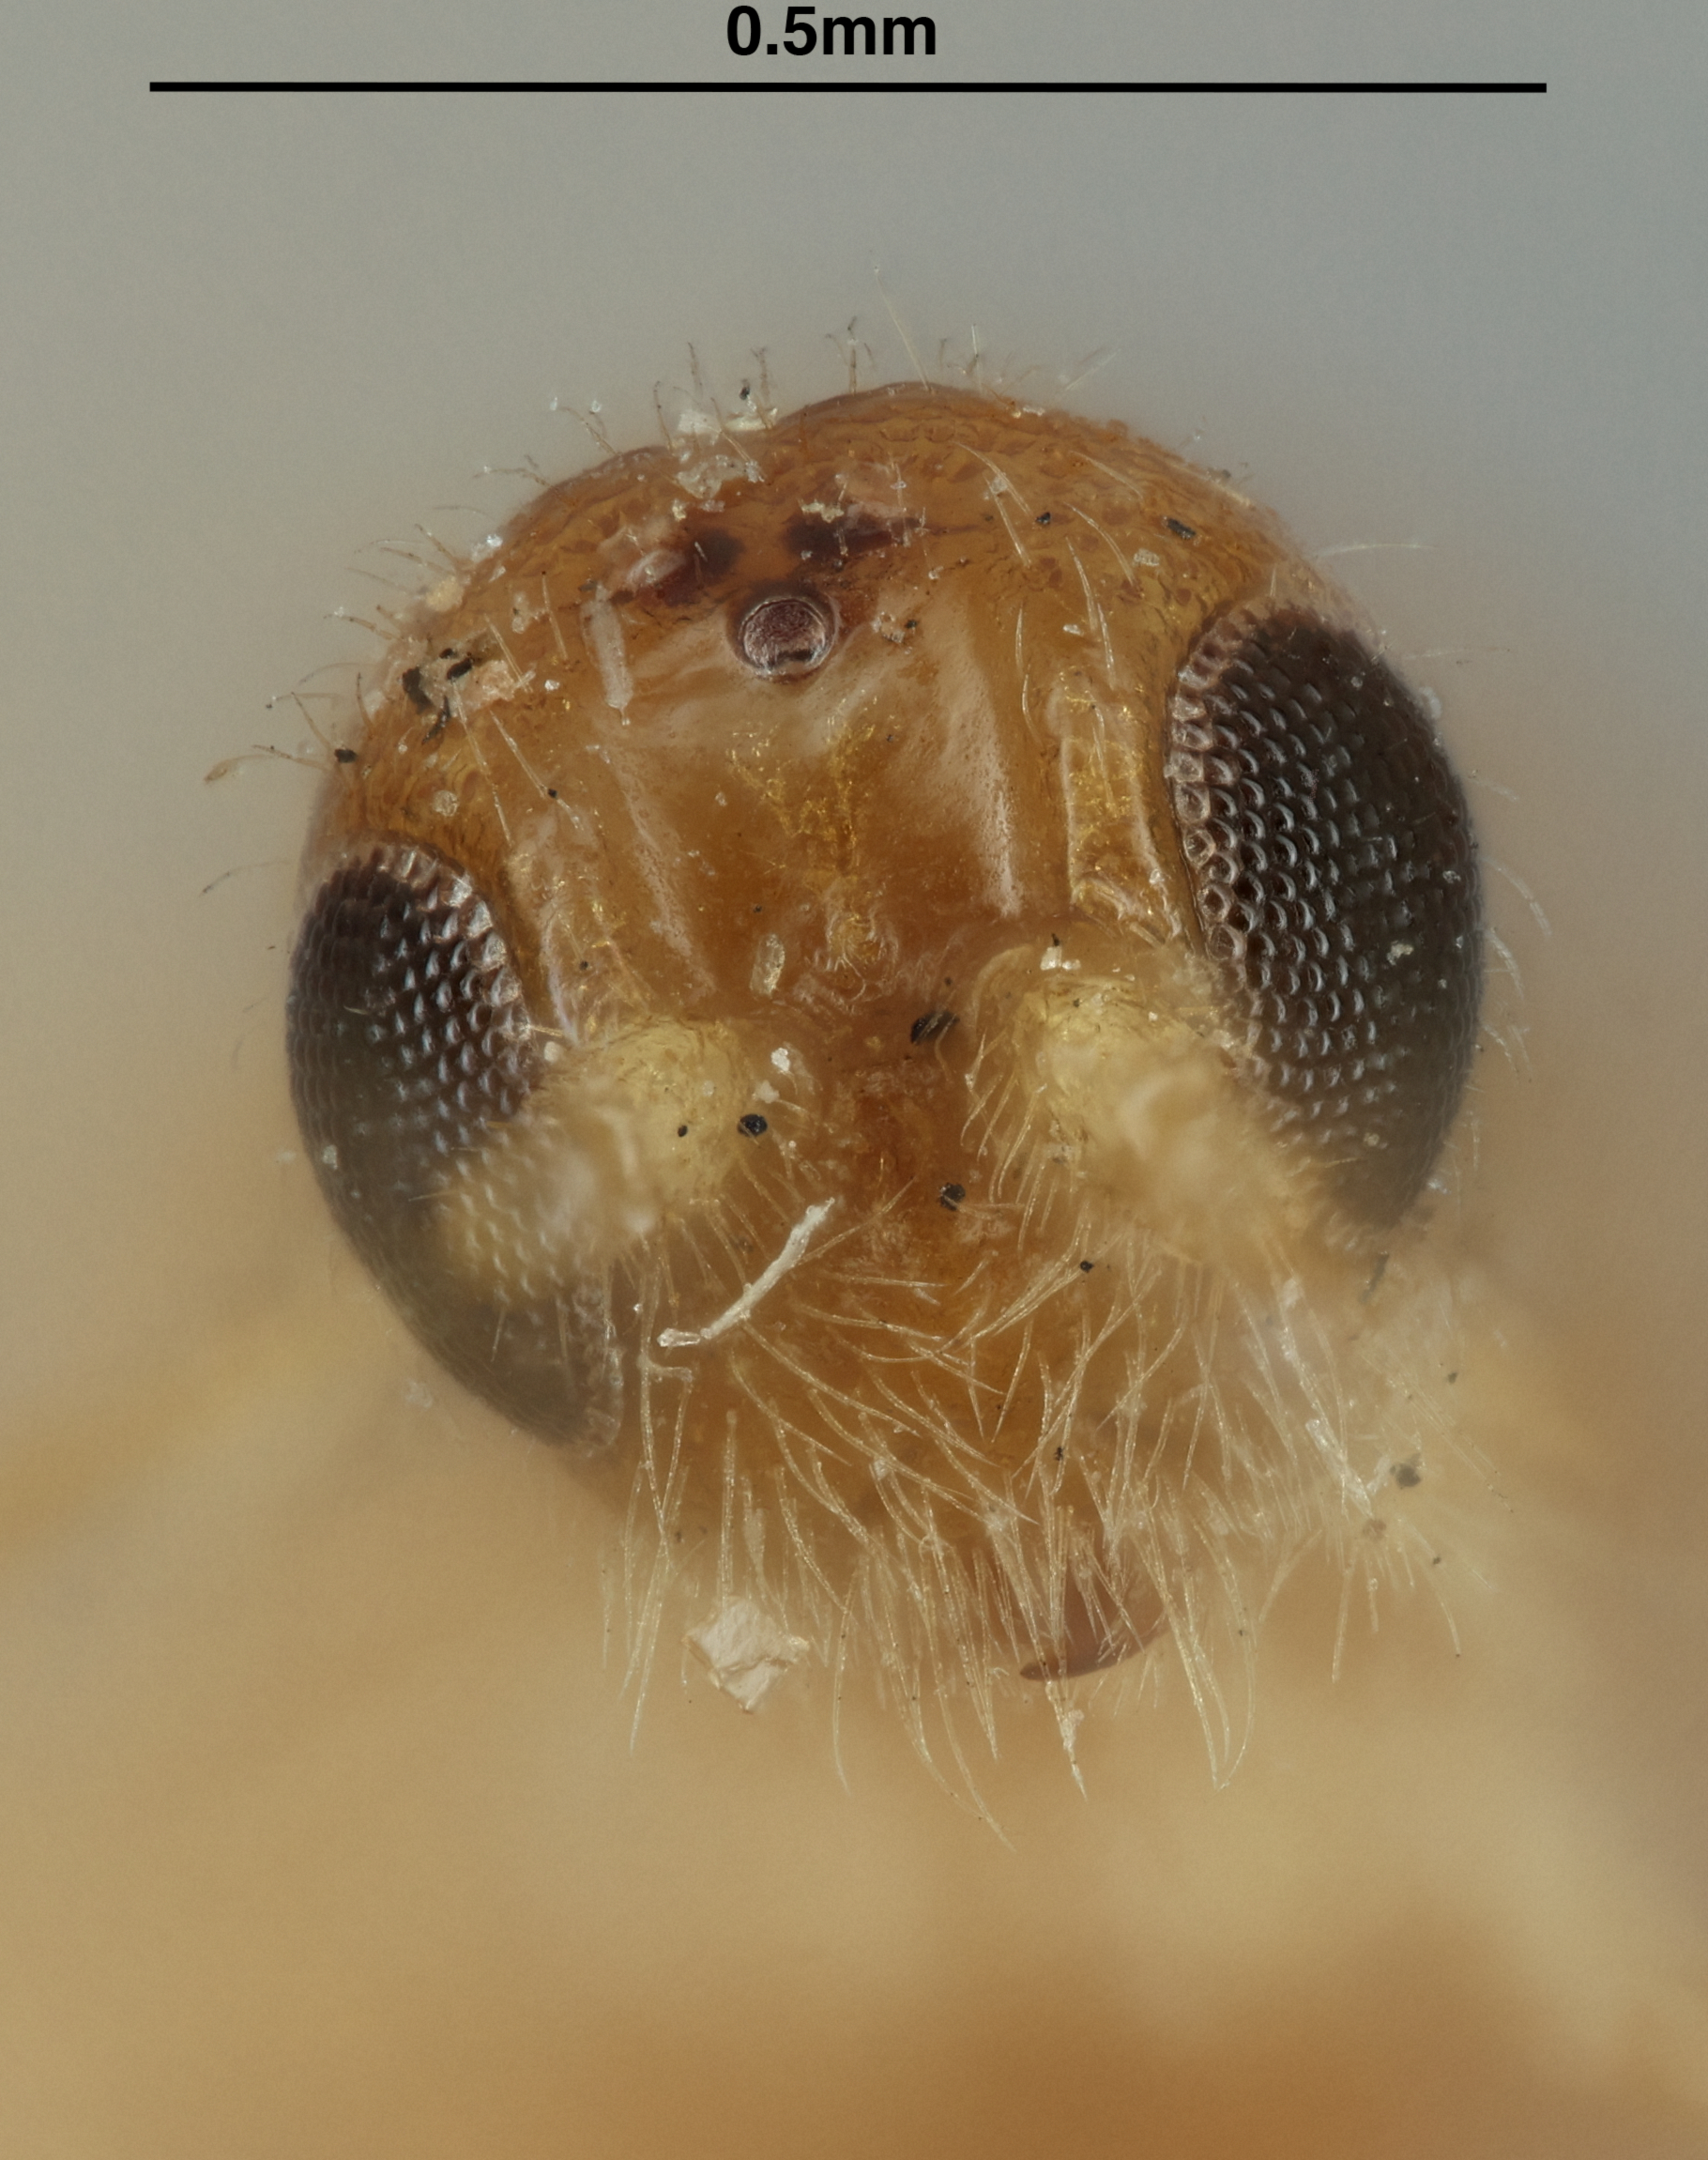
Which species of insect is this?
Labania straminea
